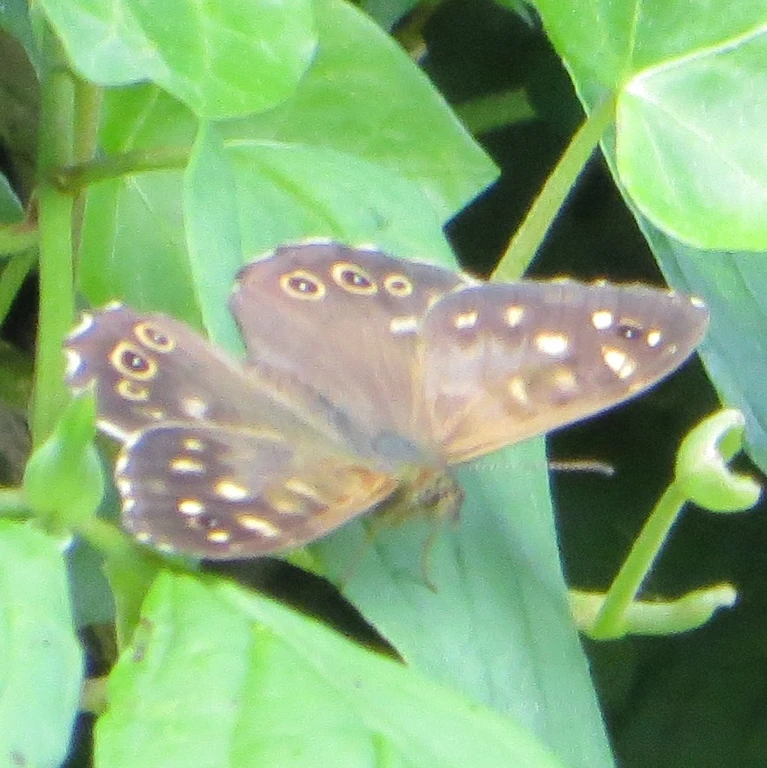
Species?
Pararge aegeria
